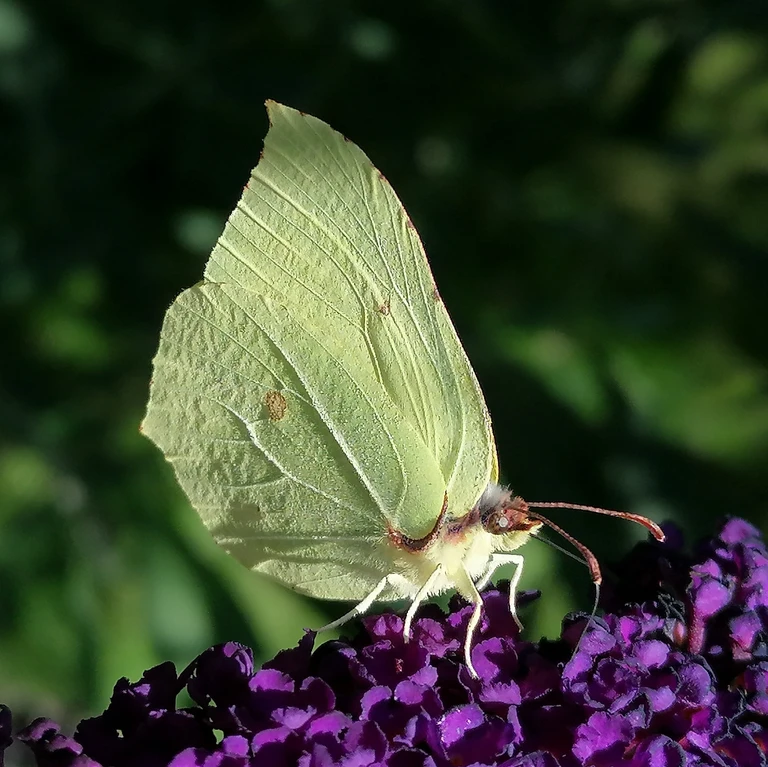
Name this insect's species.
Gonepteryx rhamni
